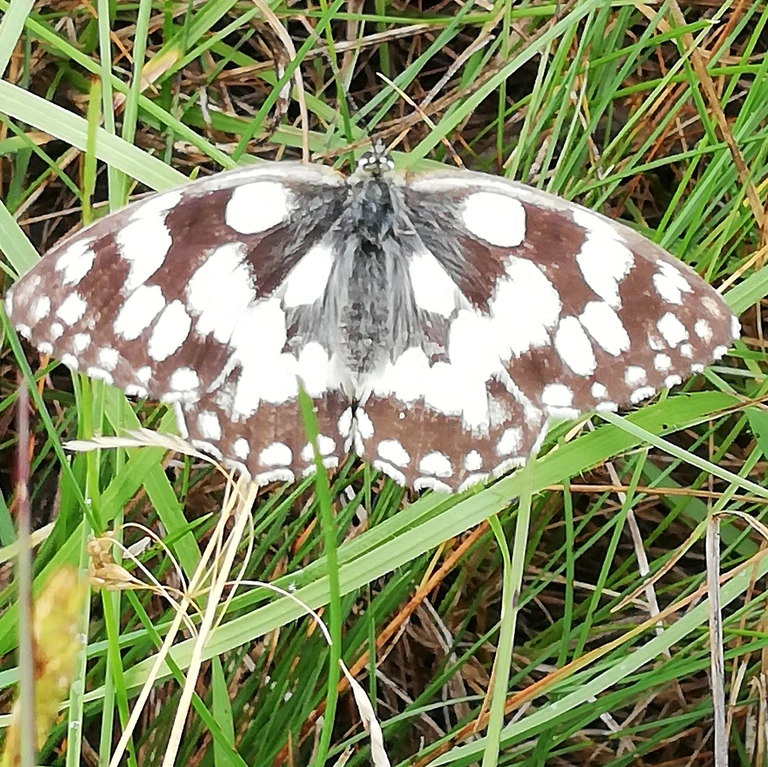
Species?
Melanargia galathea
